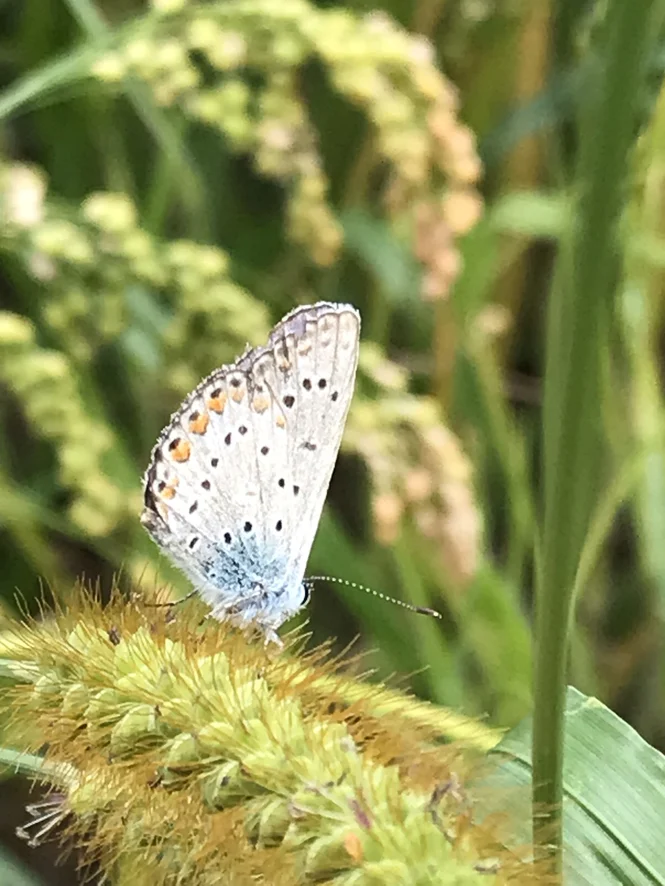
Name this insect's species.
Polyommatus icarus
